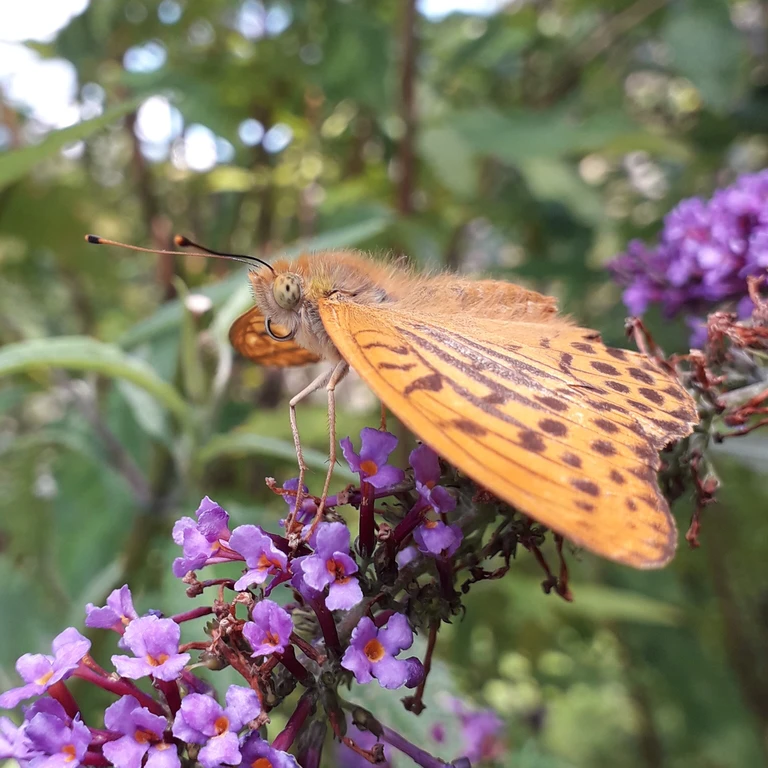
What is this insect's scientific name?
Argynnis paphia
